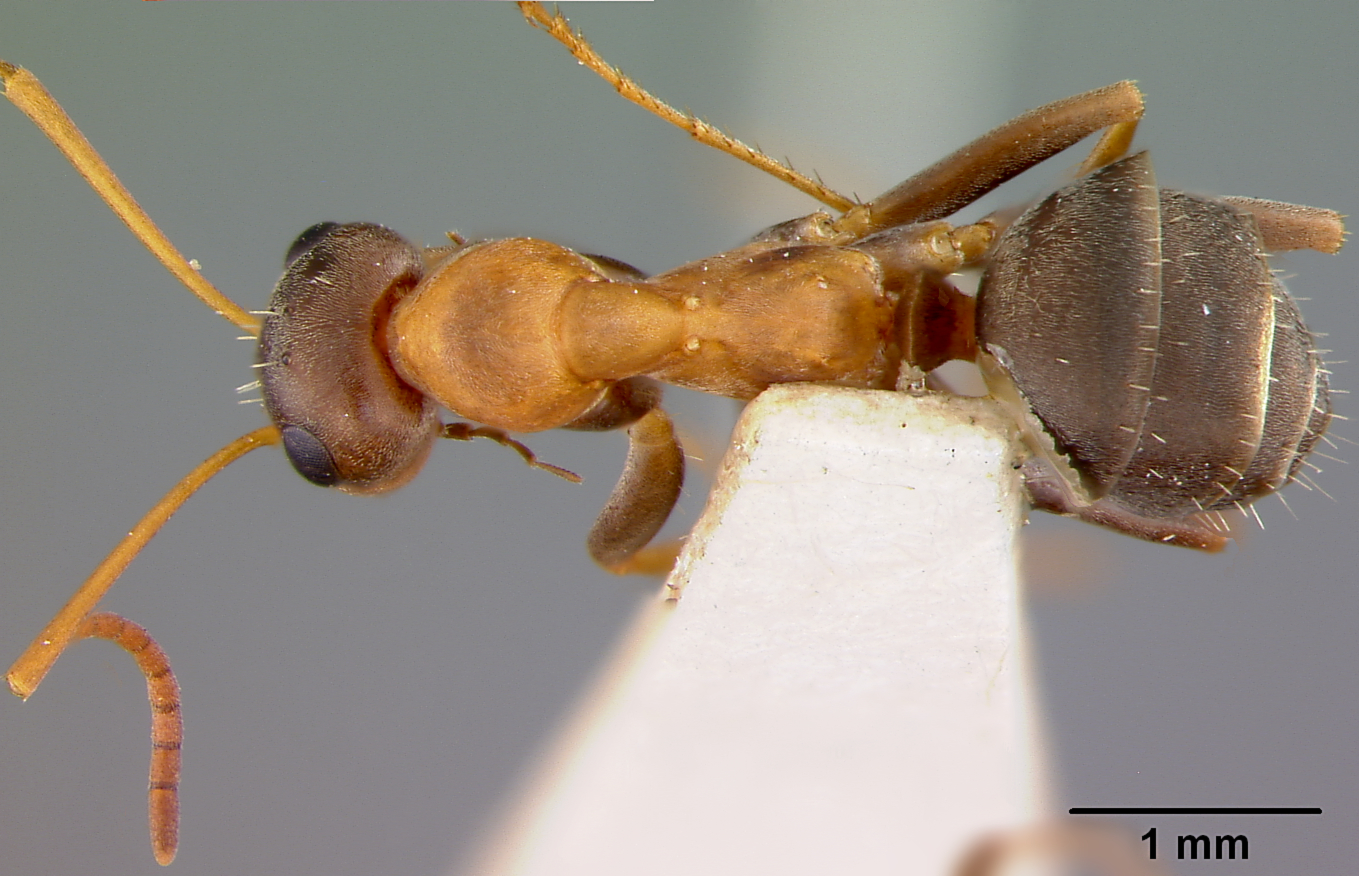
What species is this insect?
Formica moki
